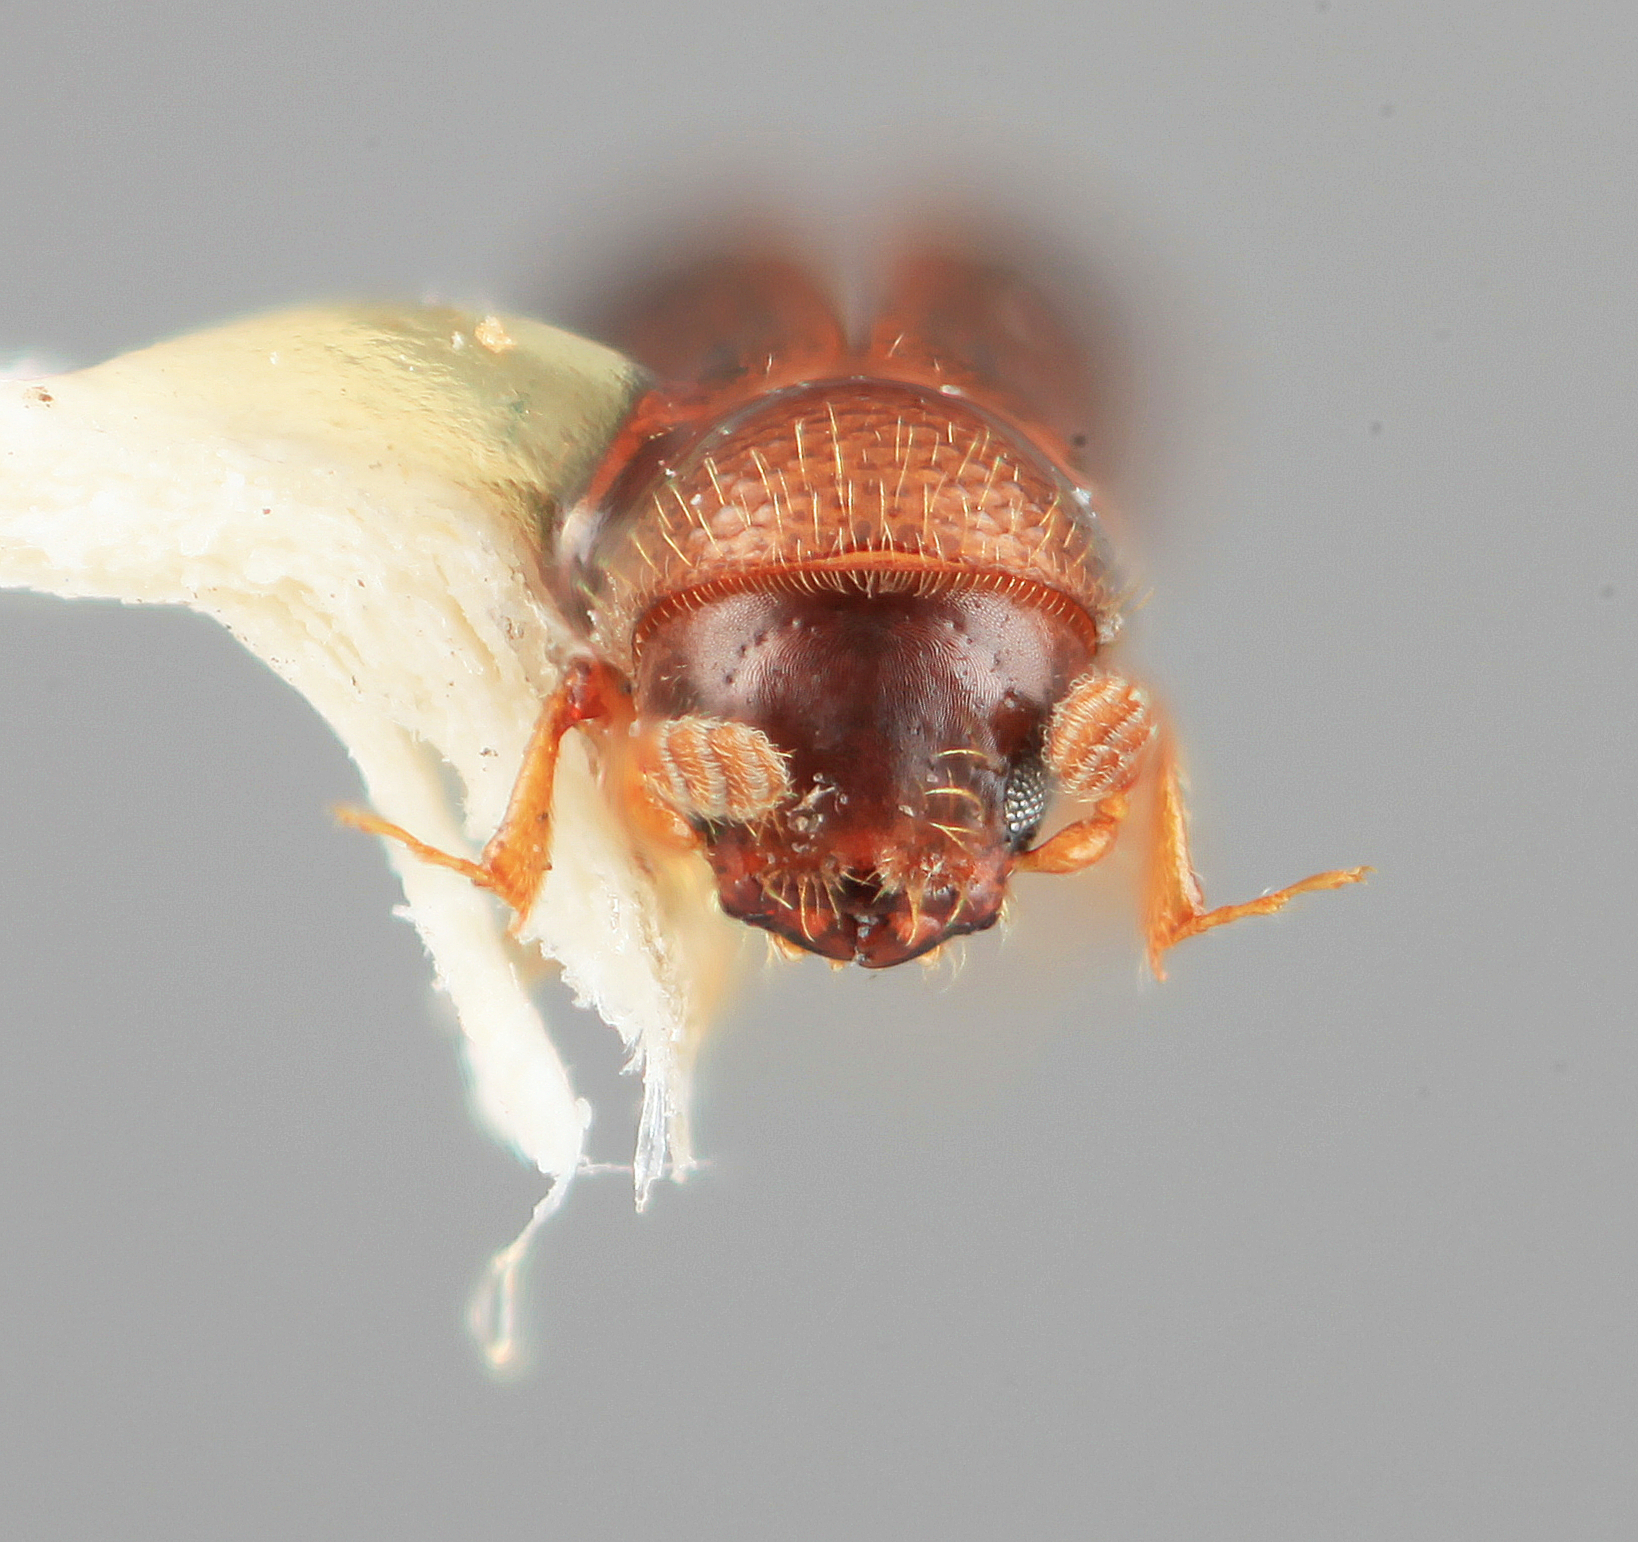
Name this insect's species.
Gnathotrupes crecentus
